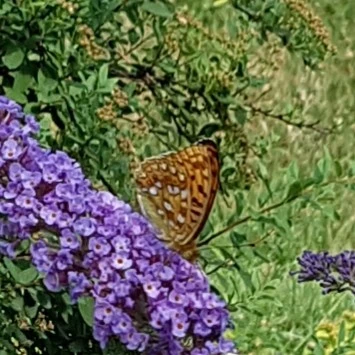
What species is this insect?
Fabriciana adippe
